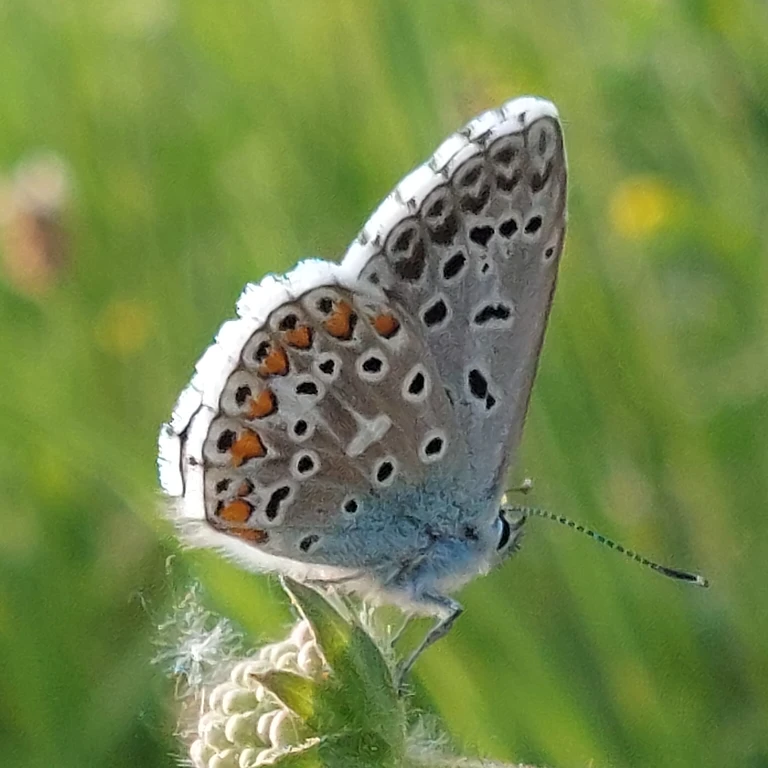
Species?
Lysandra bellargus
